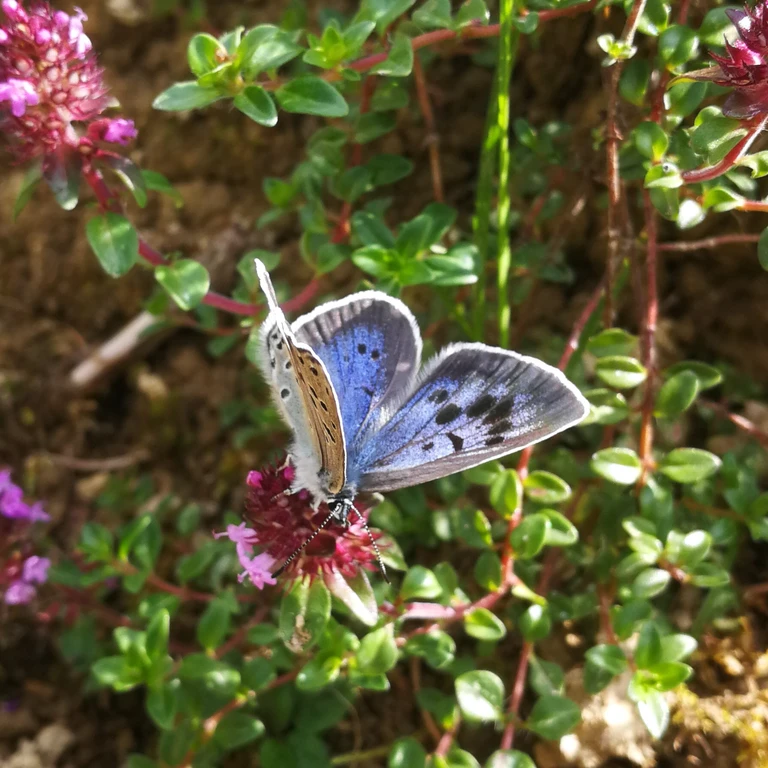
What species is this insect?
Phengaris arion (also Maculinea arion)
